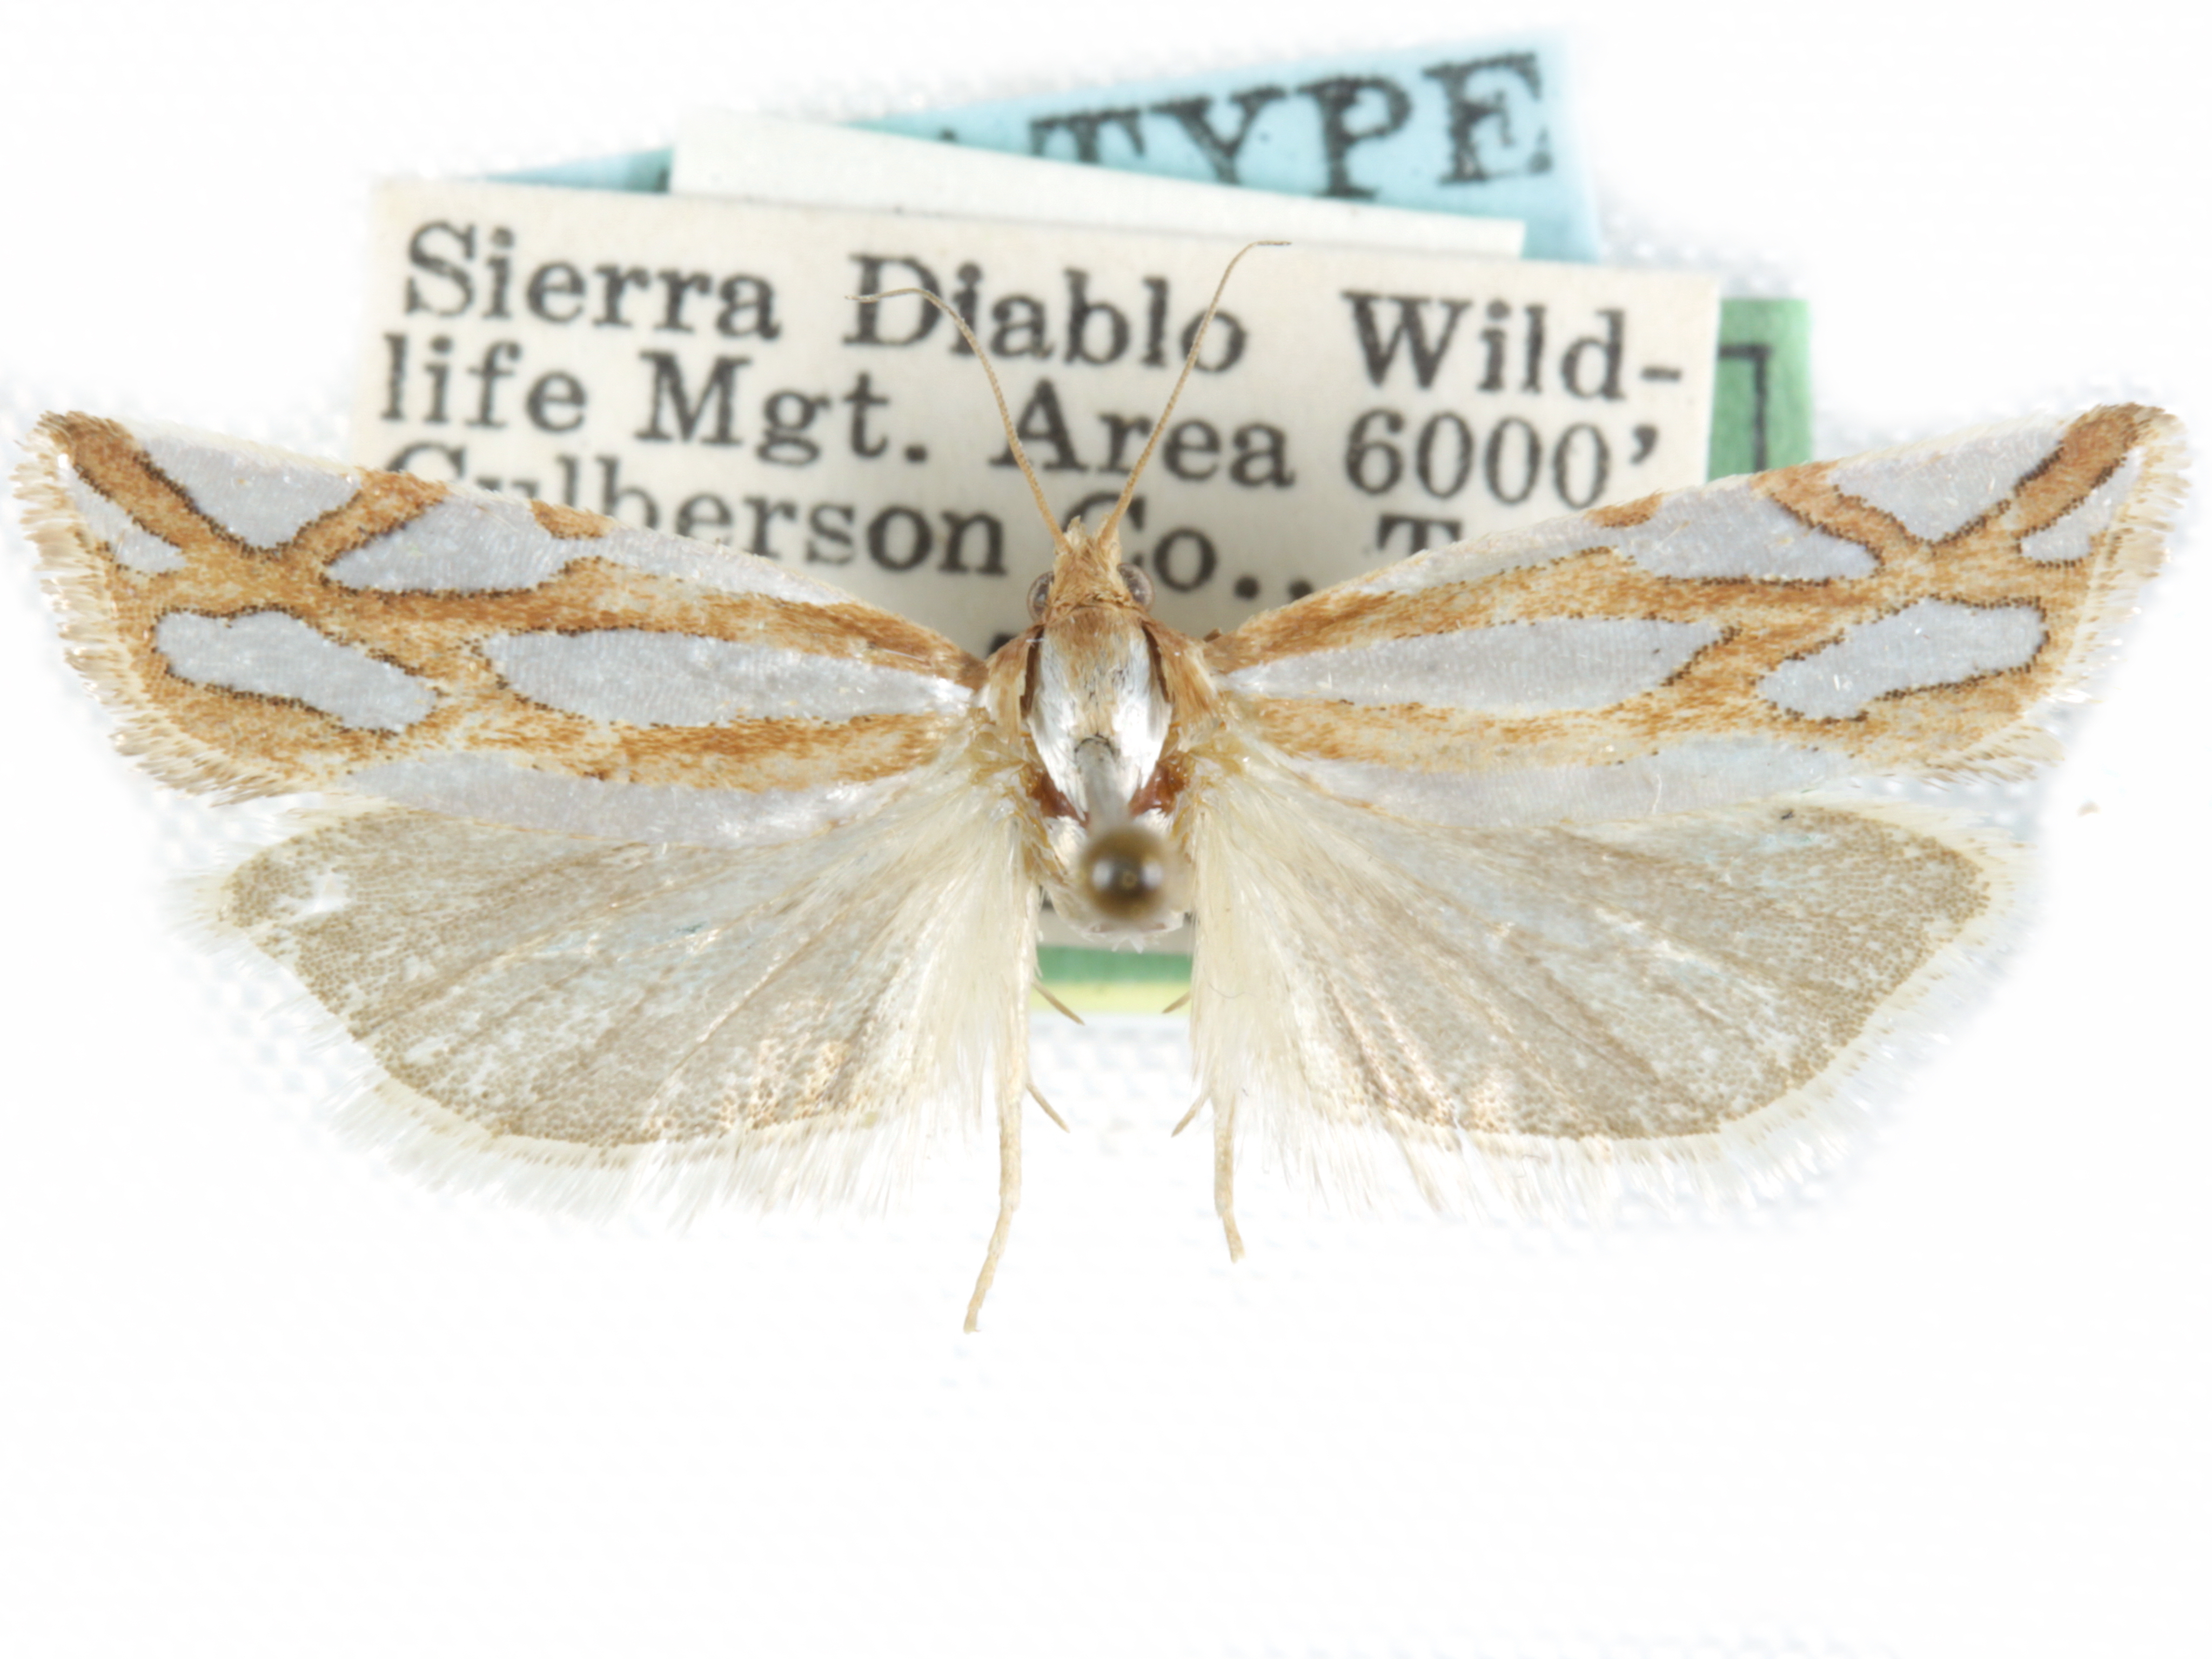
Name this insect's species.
Pelochrista griselda
